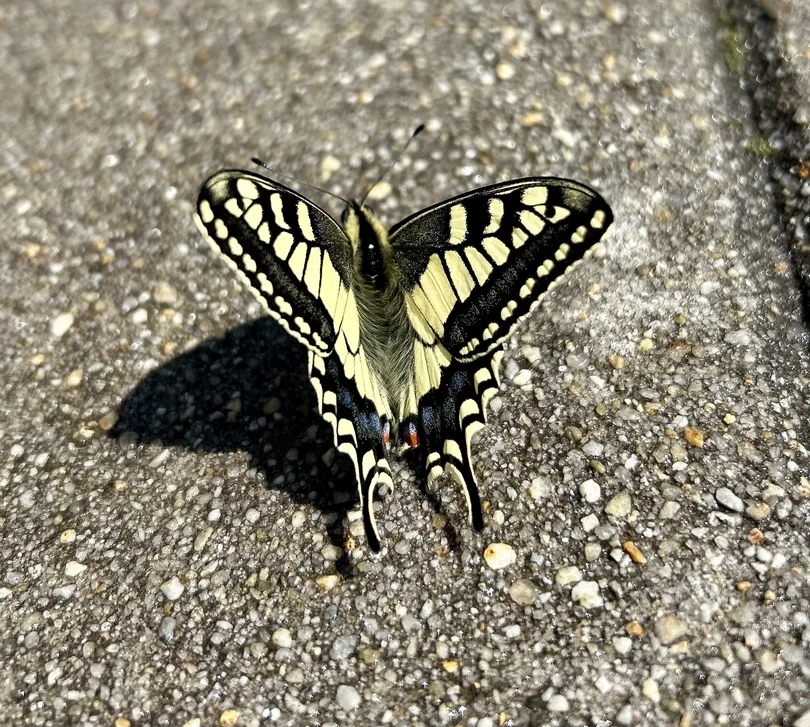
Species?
Papilio machaon
